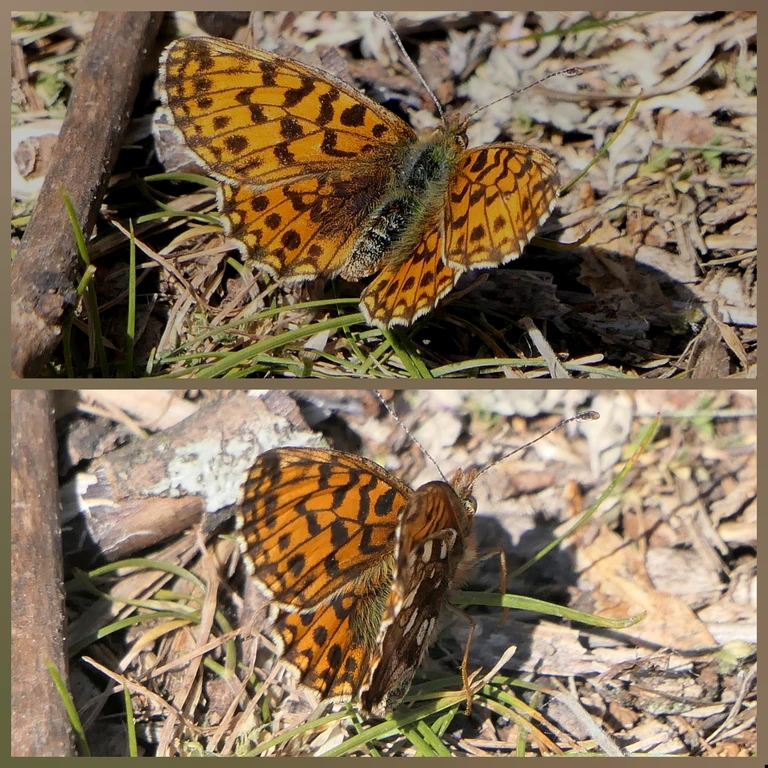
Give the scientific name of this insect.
Boloria dia
